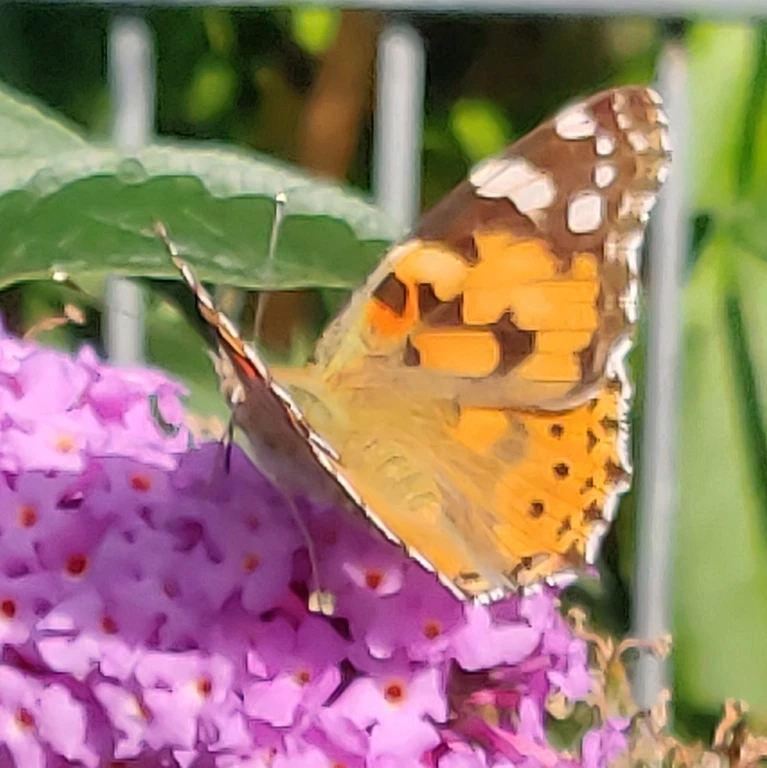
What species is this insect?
Vanessa cardui
